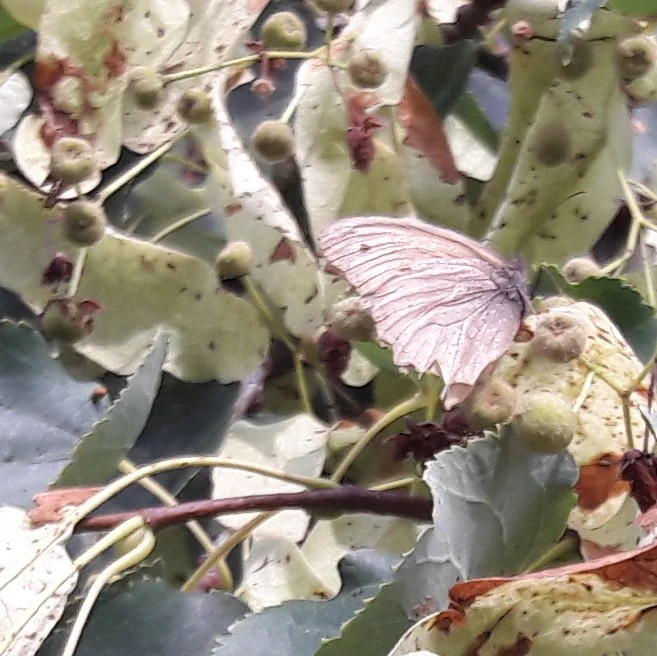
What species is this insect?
Maniola jurtina
